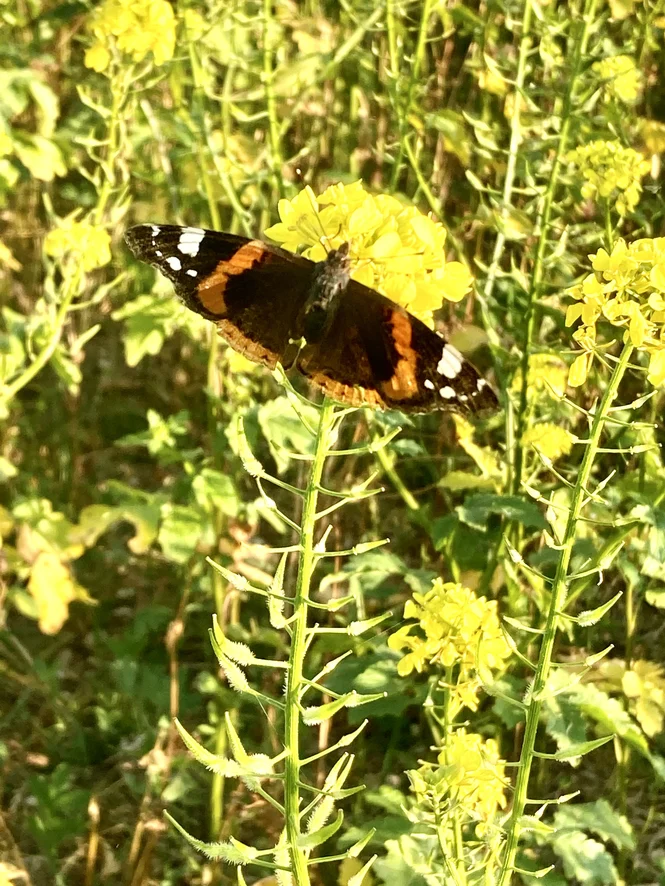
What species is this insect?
Vanessa atalanta
